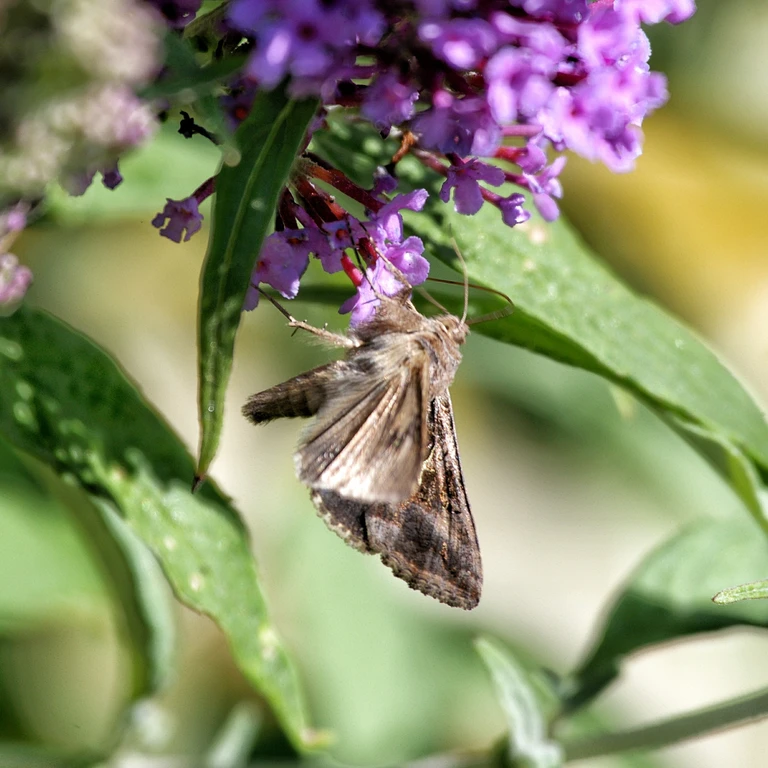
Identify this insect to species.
Autographa gamma
